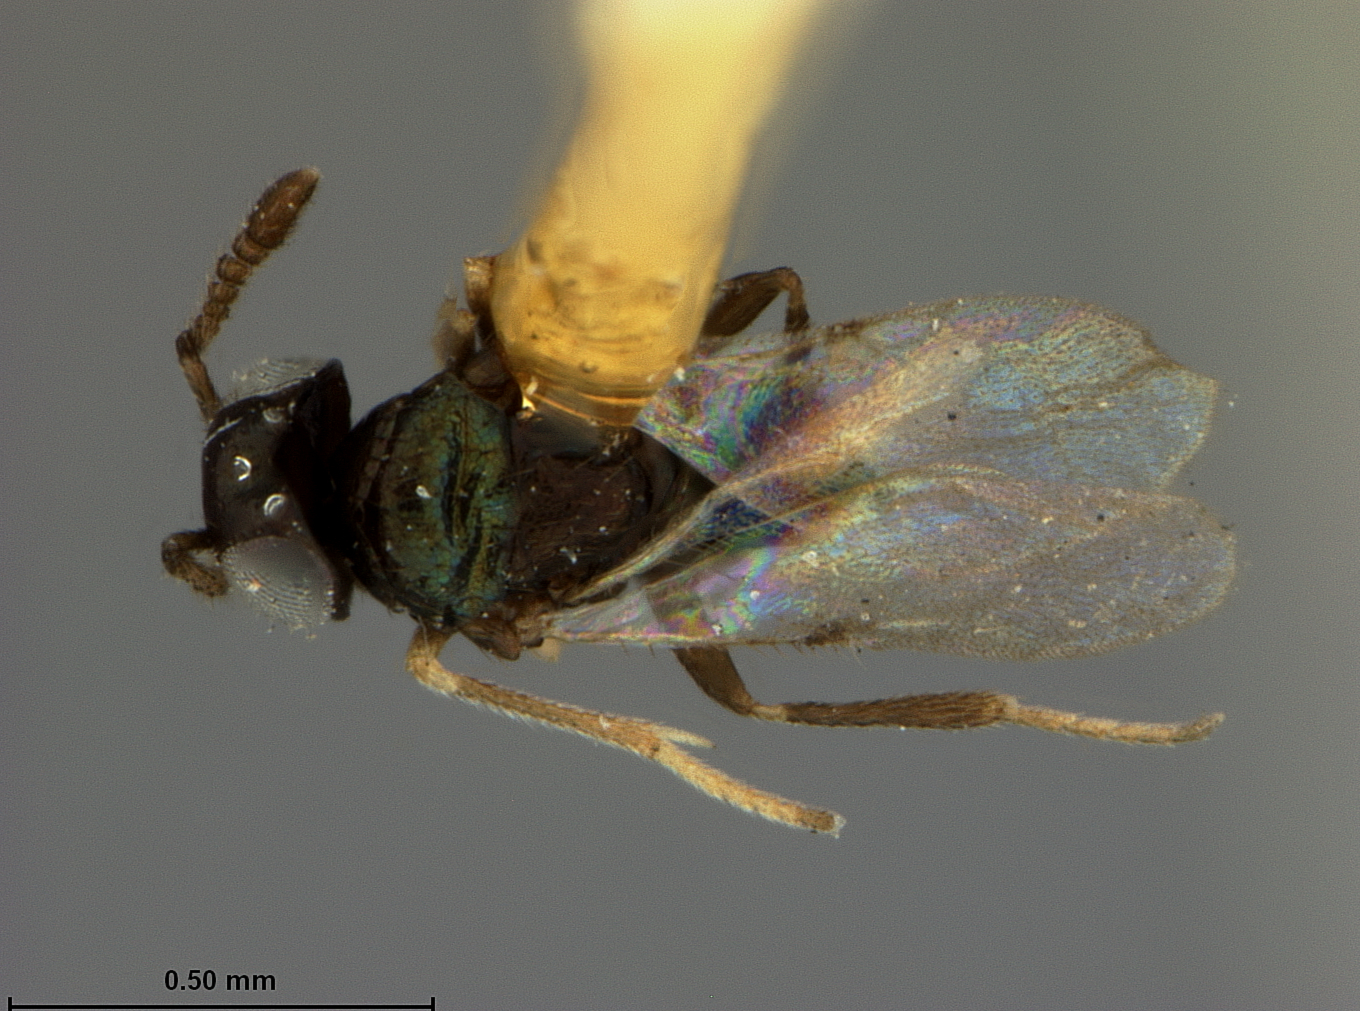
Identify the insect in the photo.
Coccidencyrtus manilae
